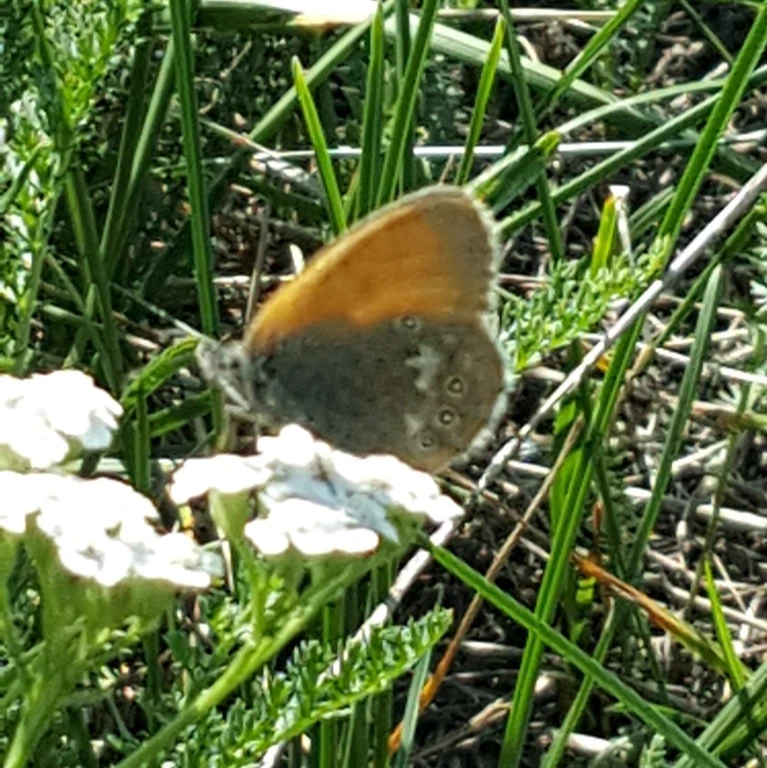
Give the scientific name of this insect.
Coenonympha glycerion (also Coenonympha iphis)
